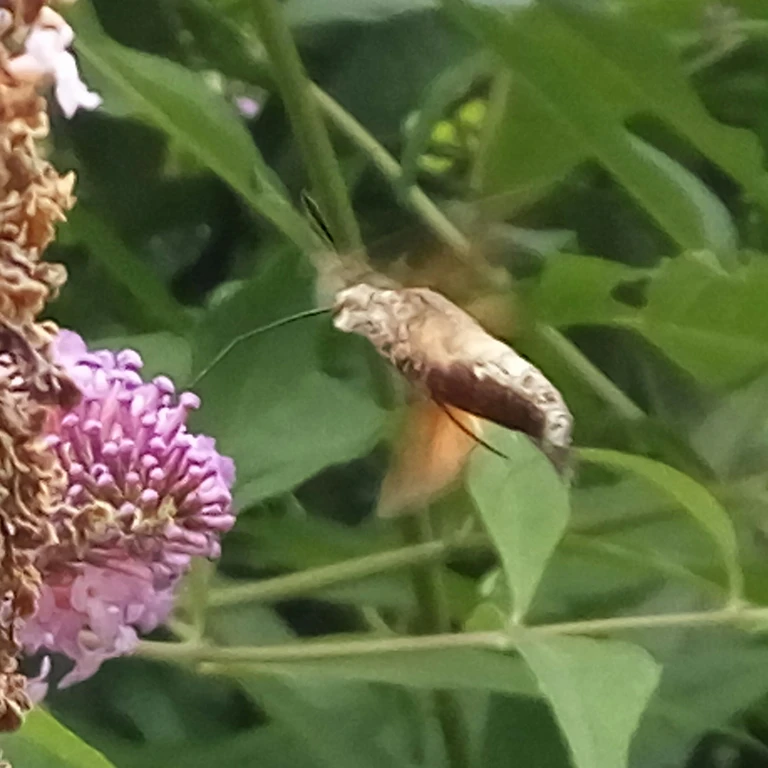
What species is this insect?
Macroglossum stellatarum
